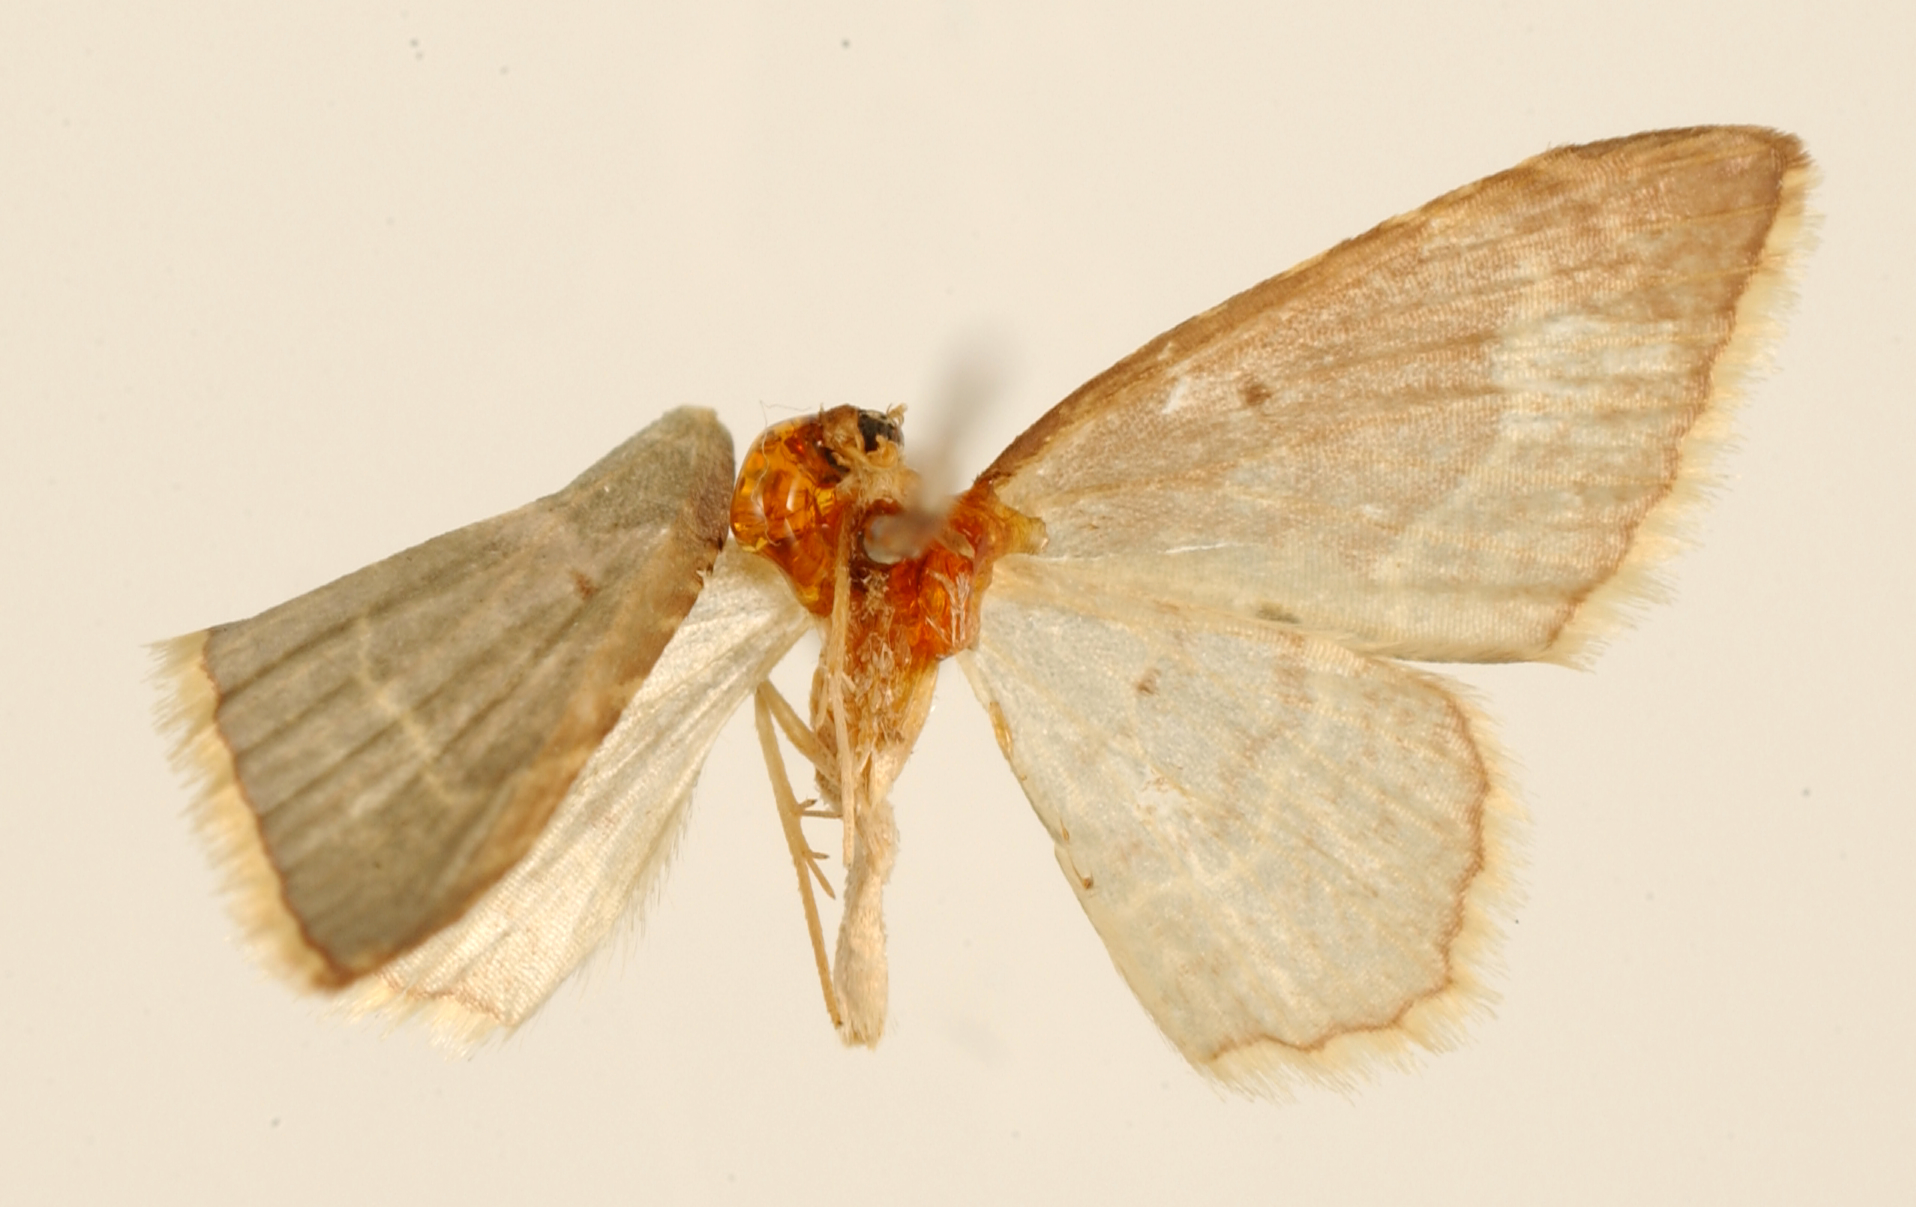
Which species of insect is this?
Thalassodes boliviensis
